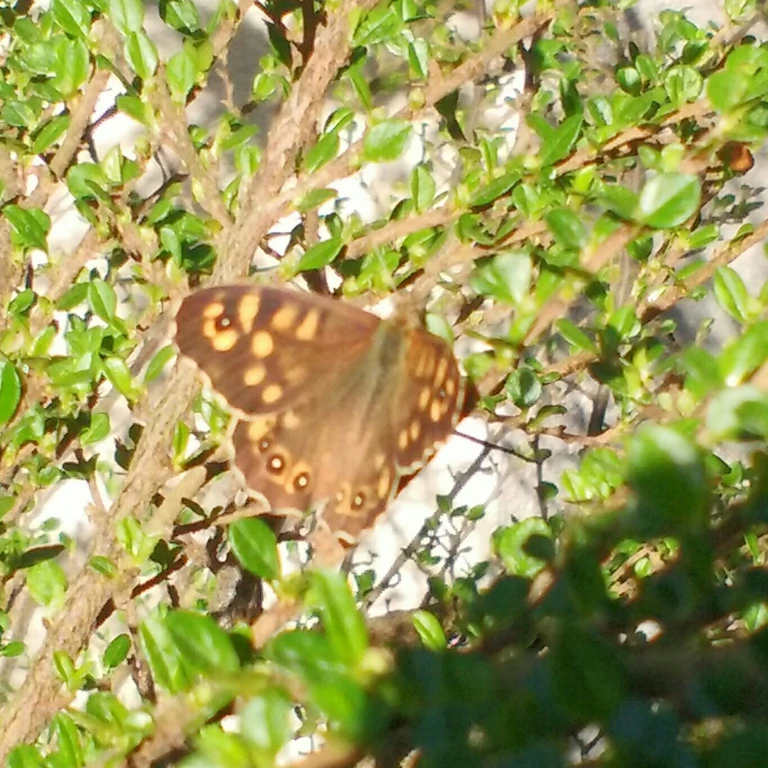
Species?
Pararge aegeria
